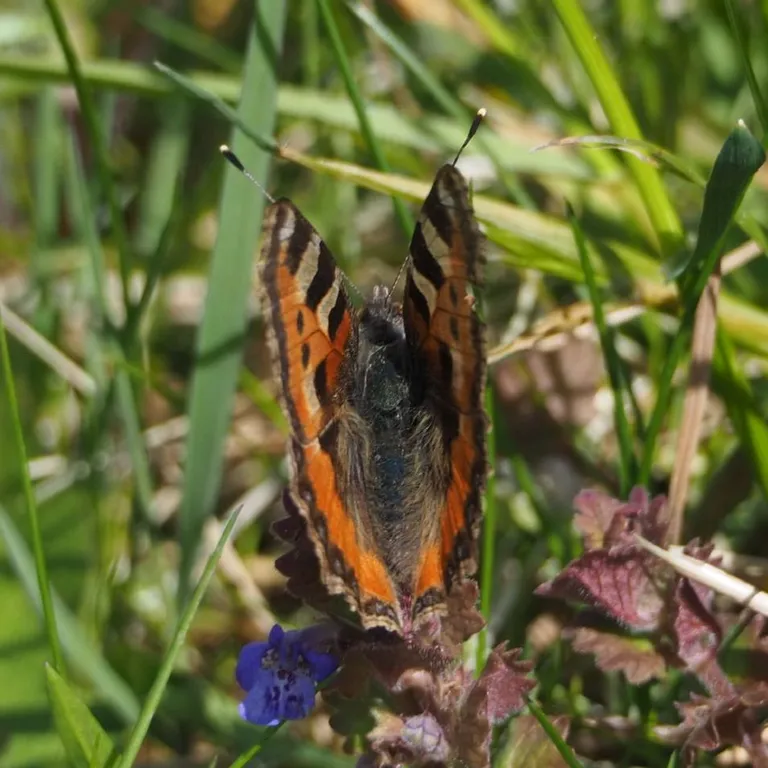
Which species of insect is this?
Aglais urticae
